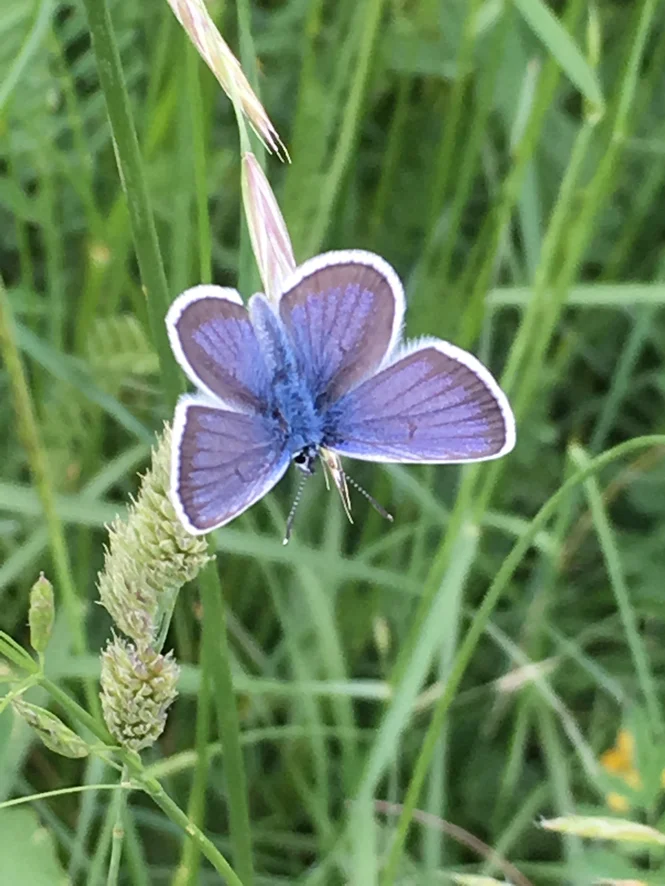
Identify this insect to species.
Plebejus argus
